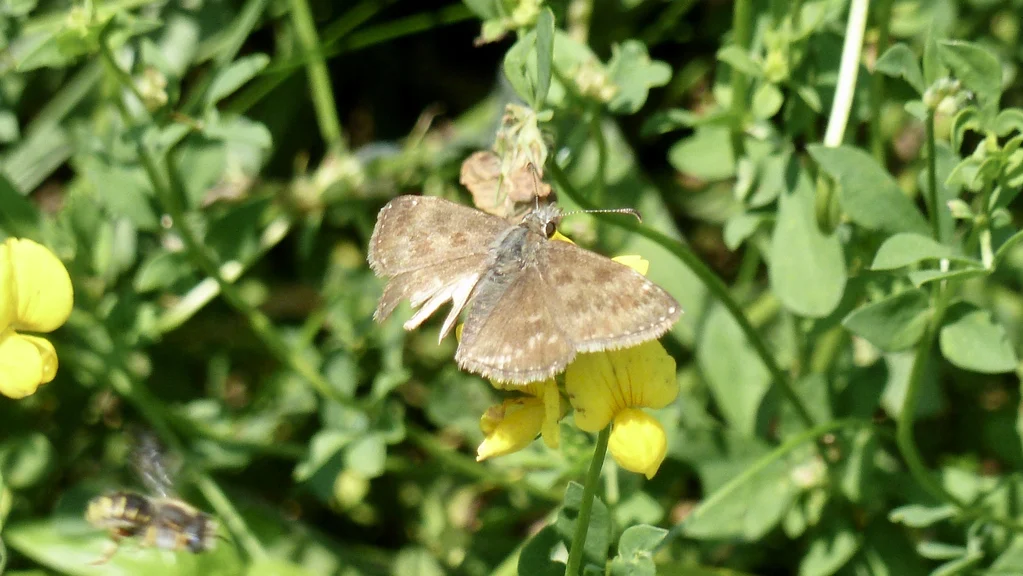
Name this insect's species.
Erynnis tages
